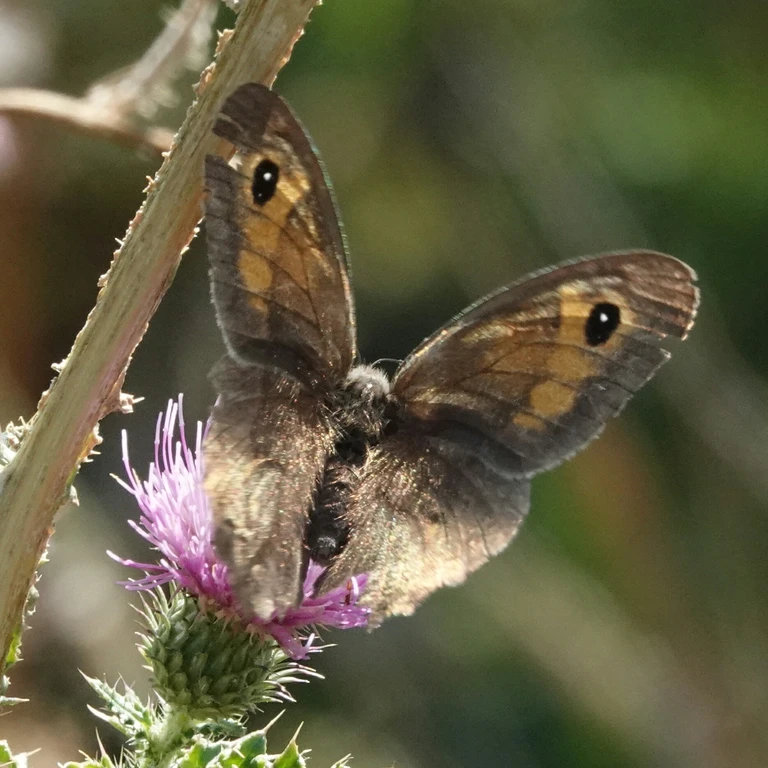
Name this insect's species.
Maniola jurtina
